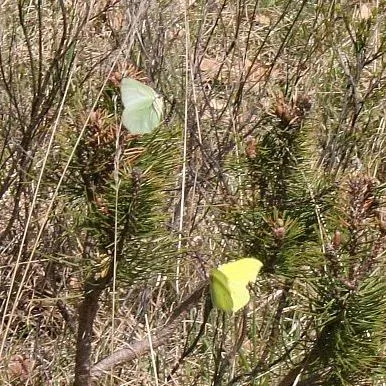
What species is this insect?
Gonepteryx rhamni
